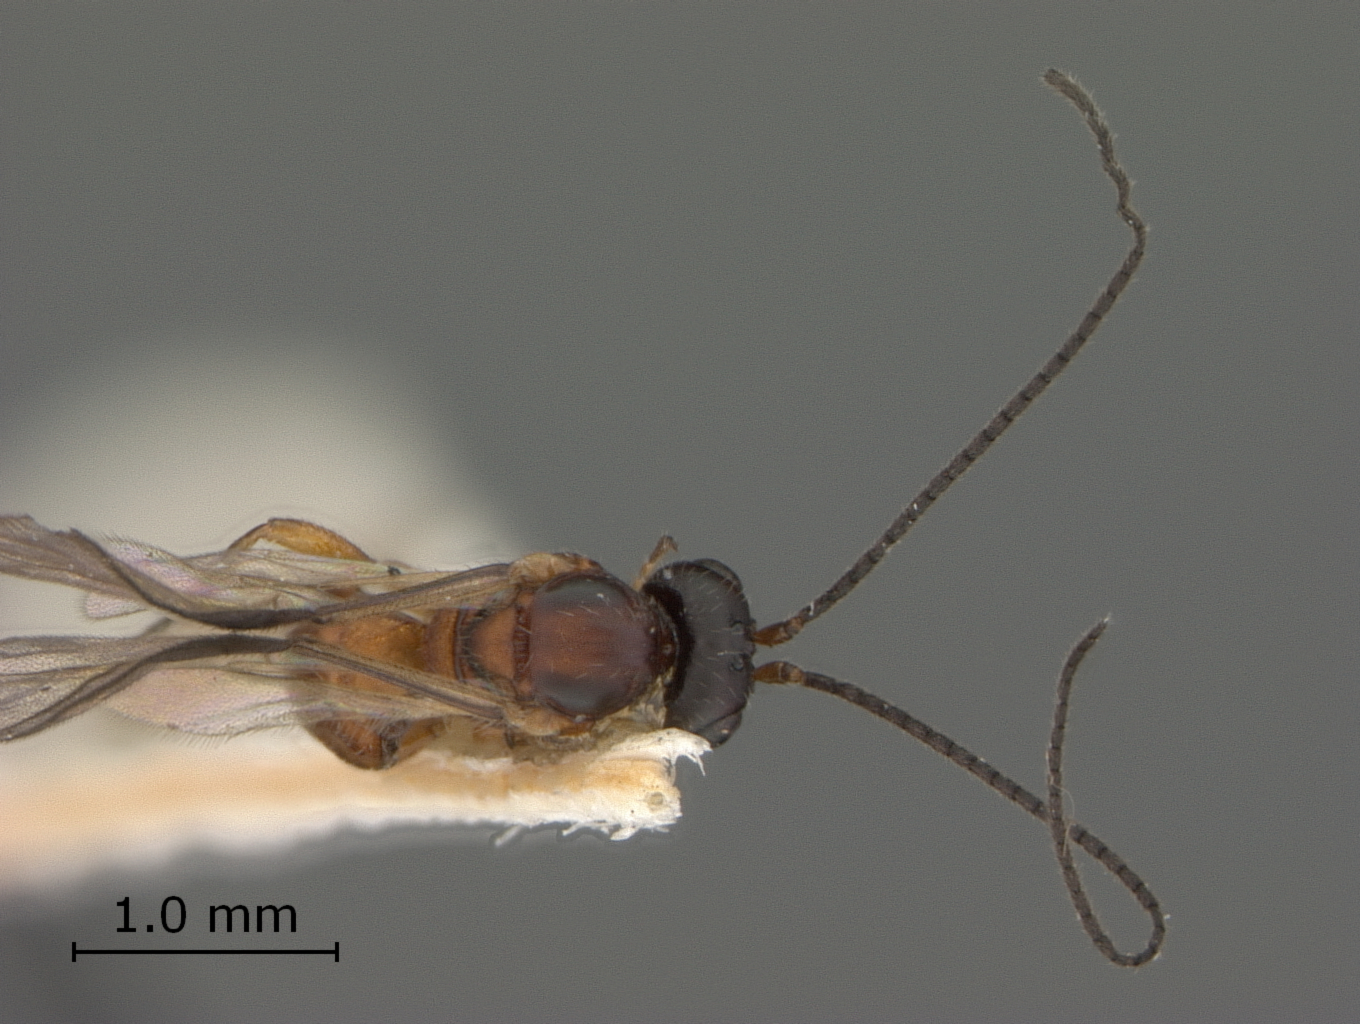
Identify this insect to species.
Opius alachuanus
